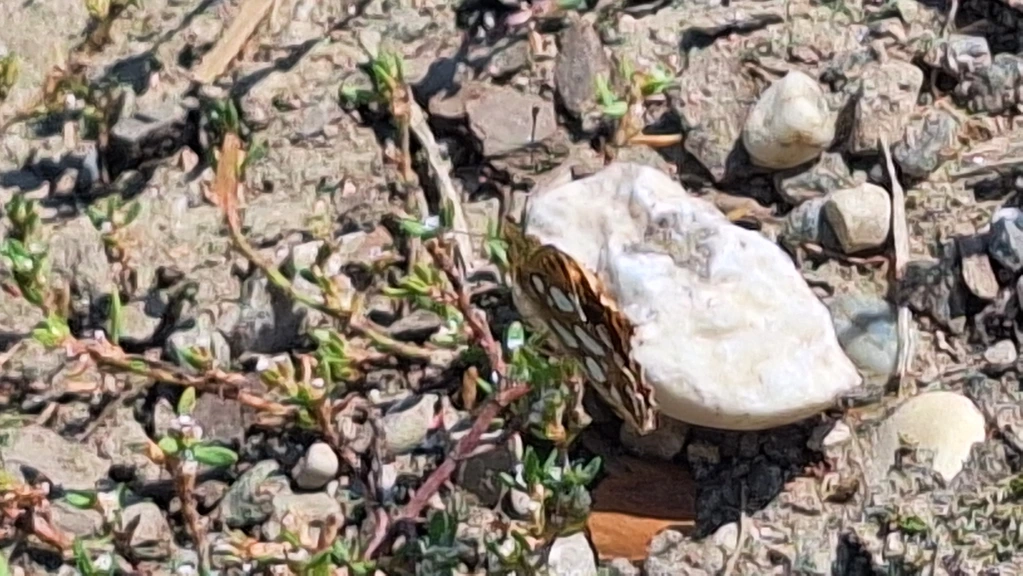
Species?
Issoria lathonia
